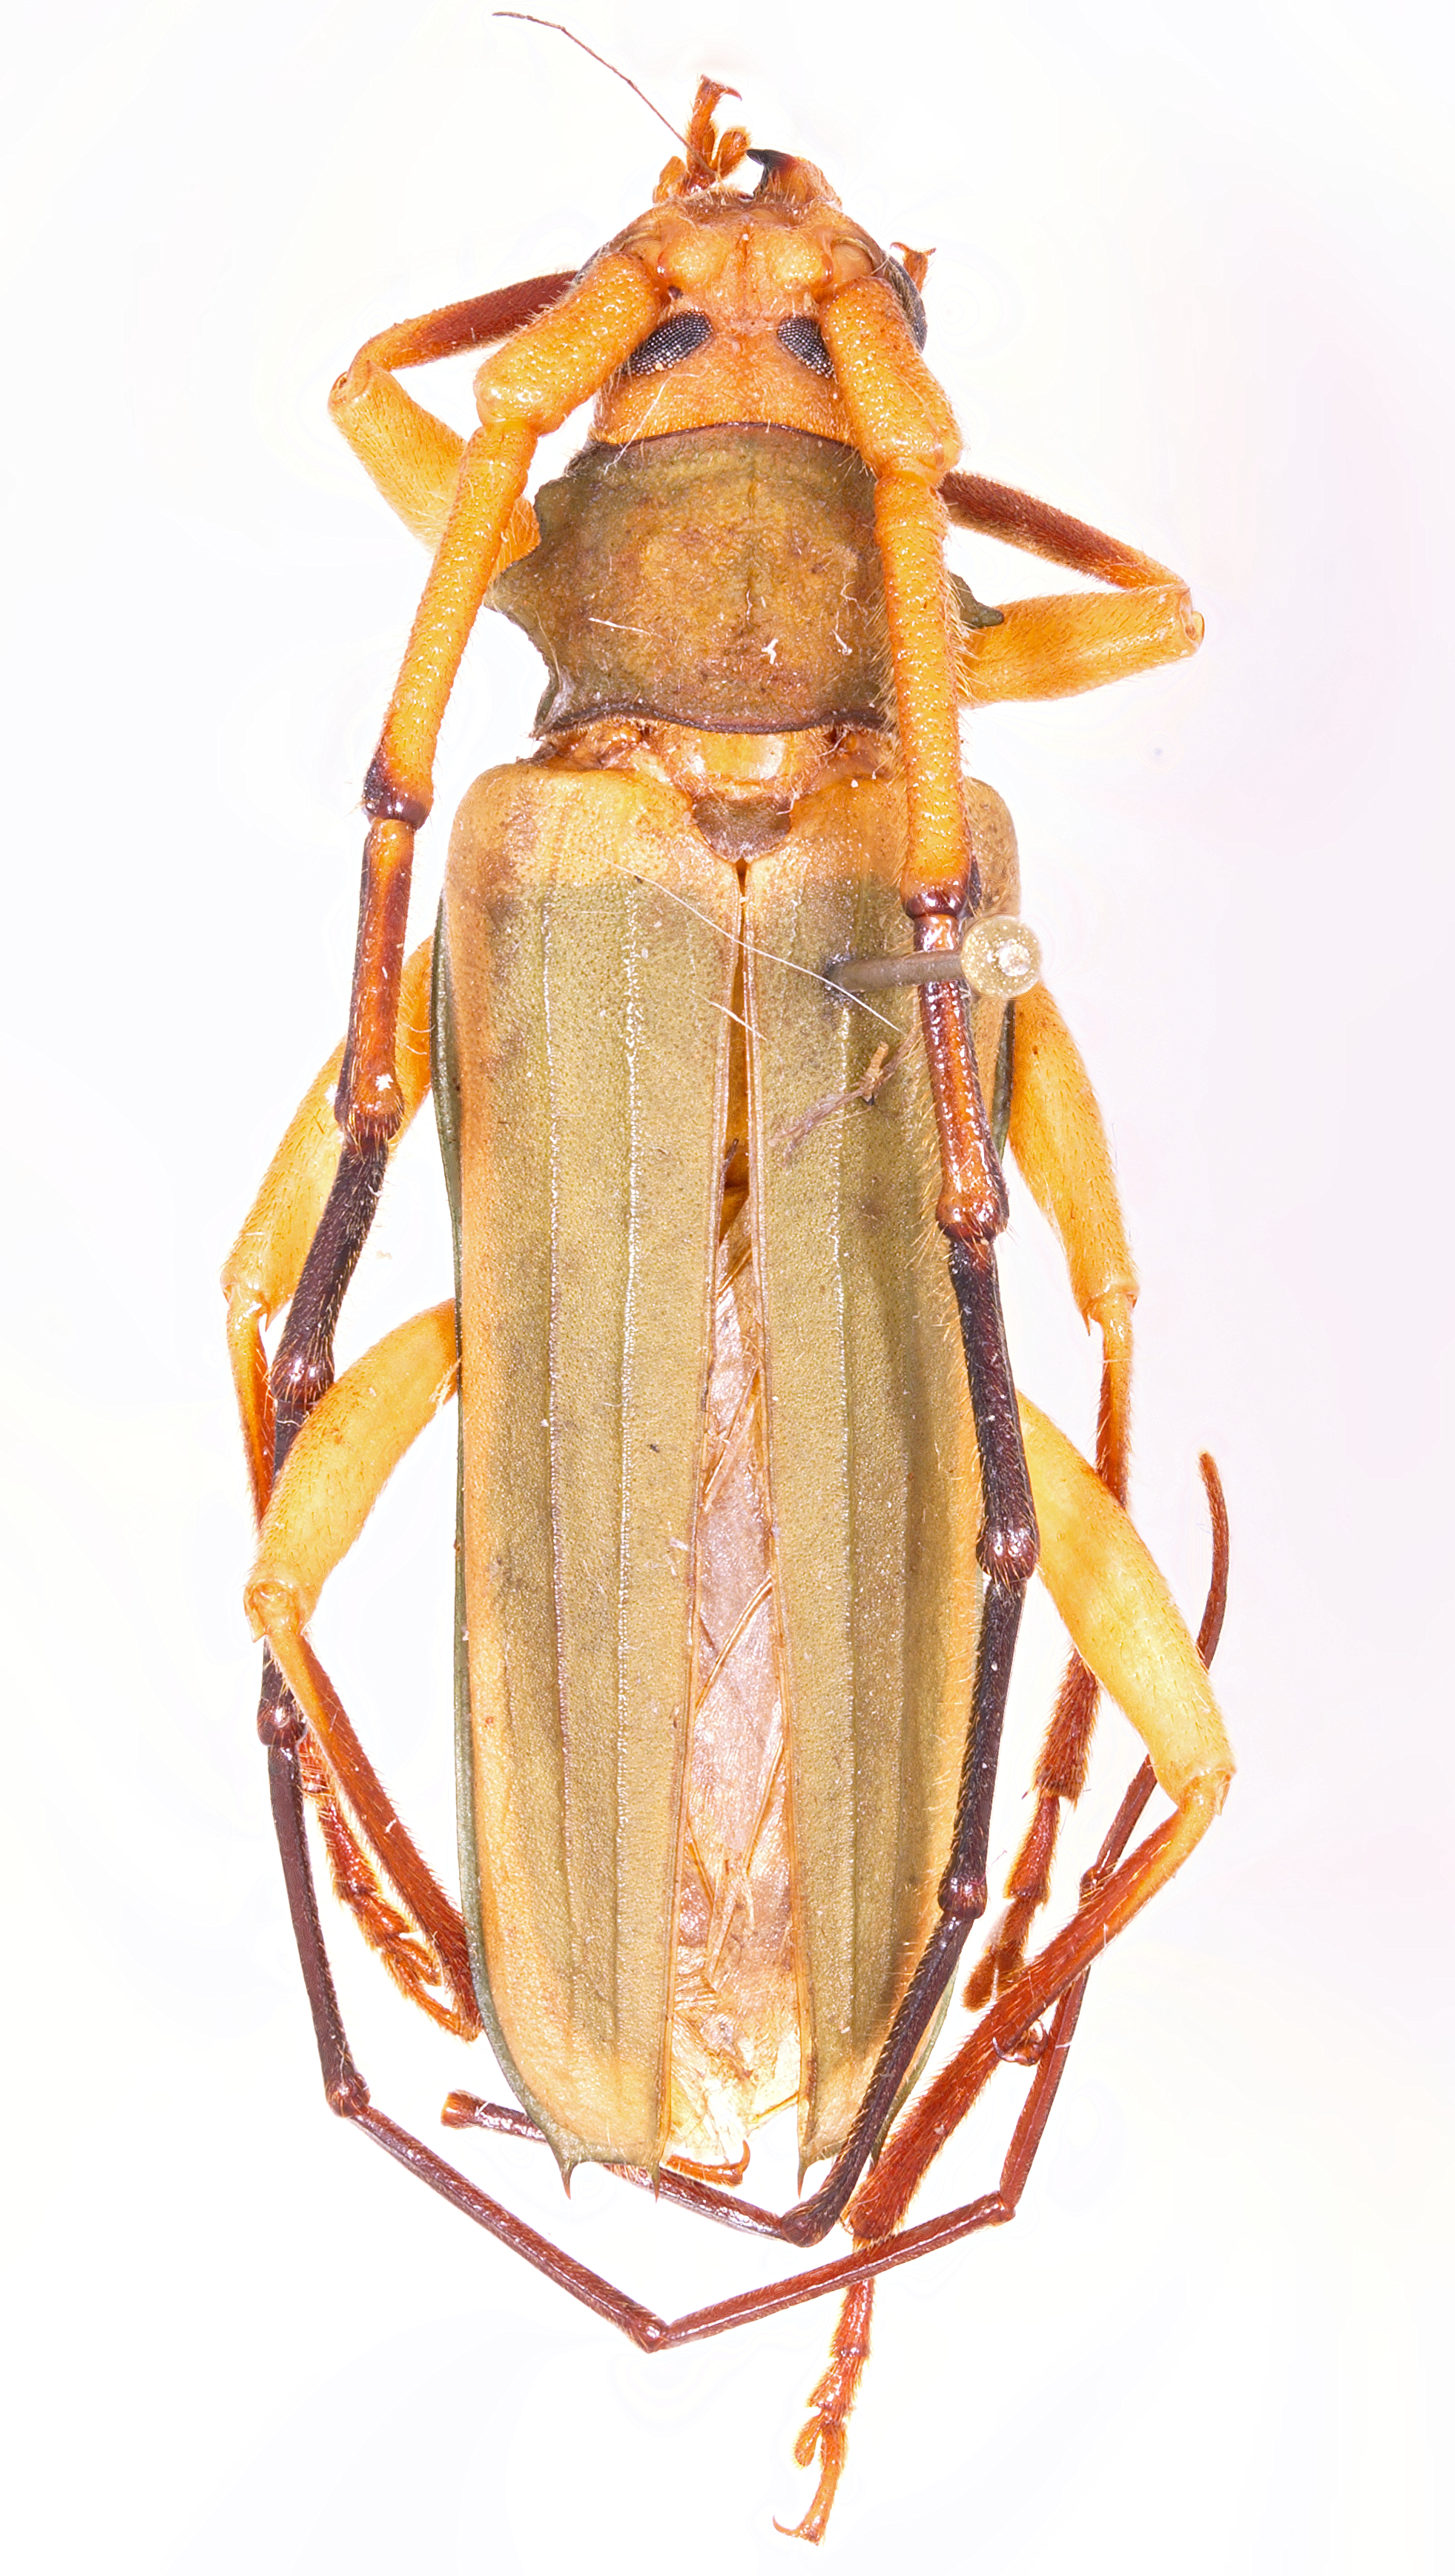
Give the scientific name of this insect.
Chlorida cincta
